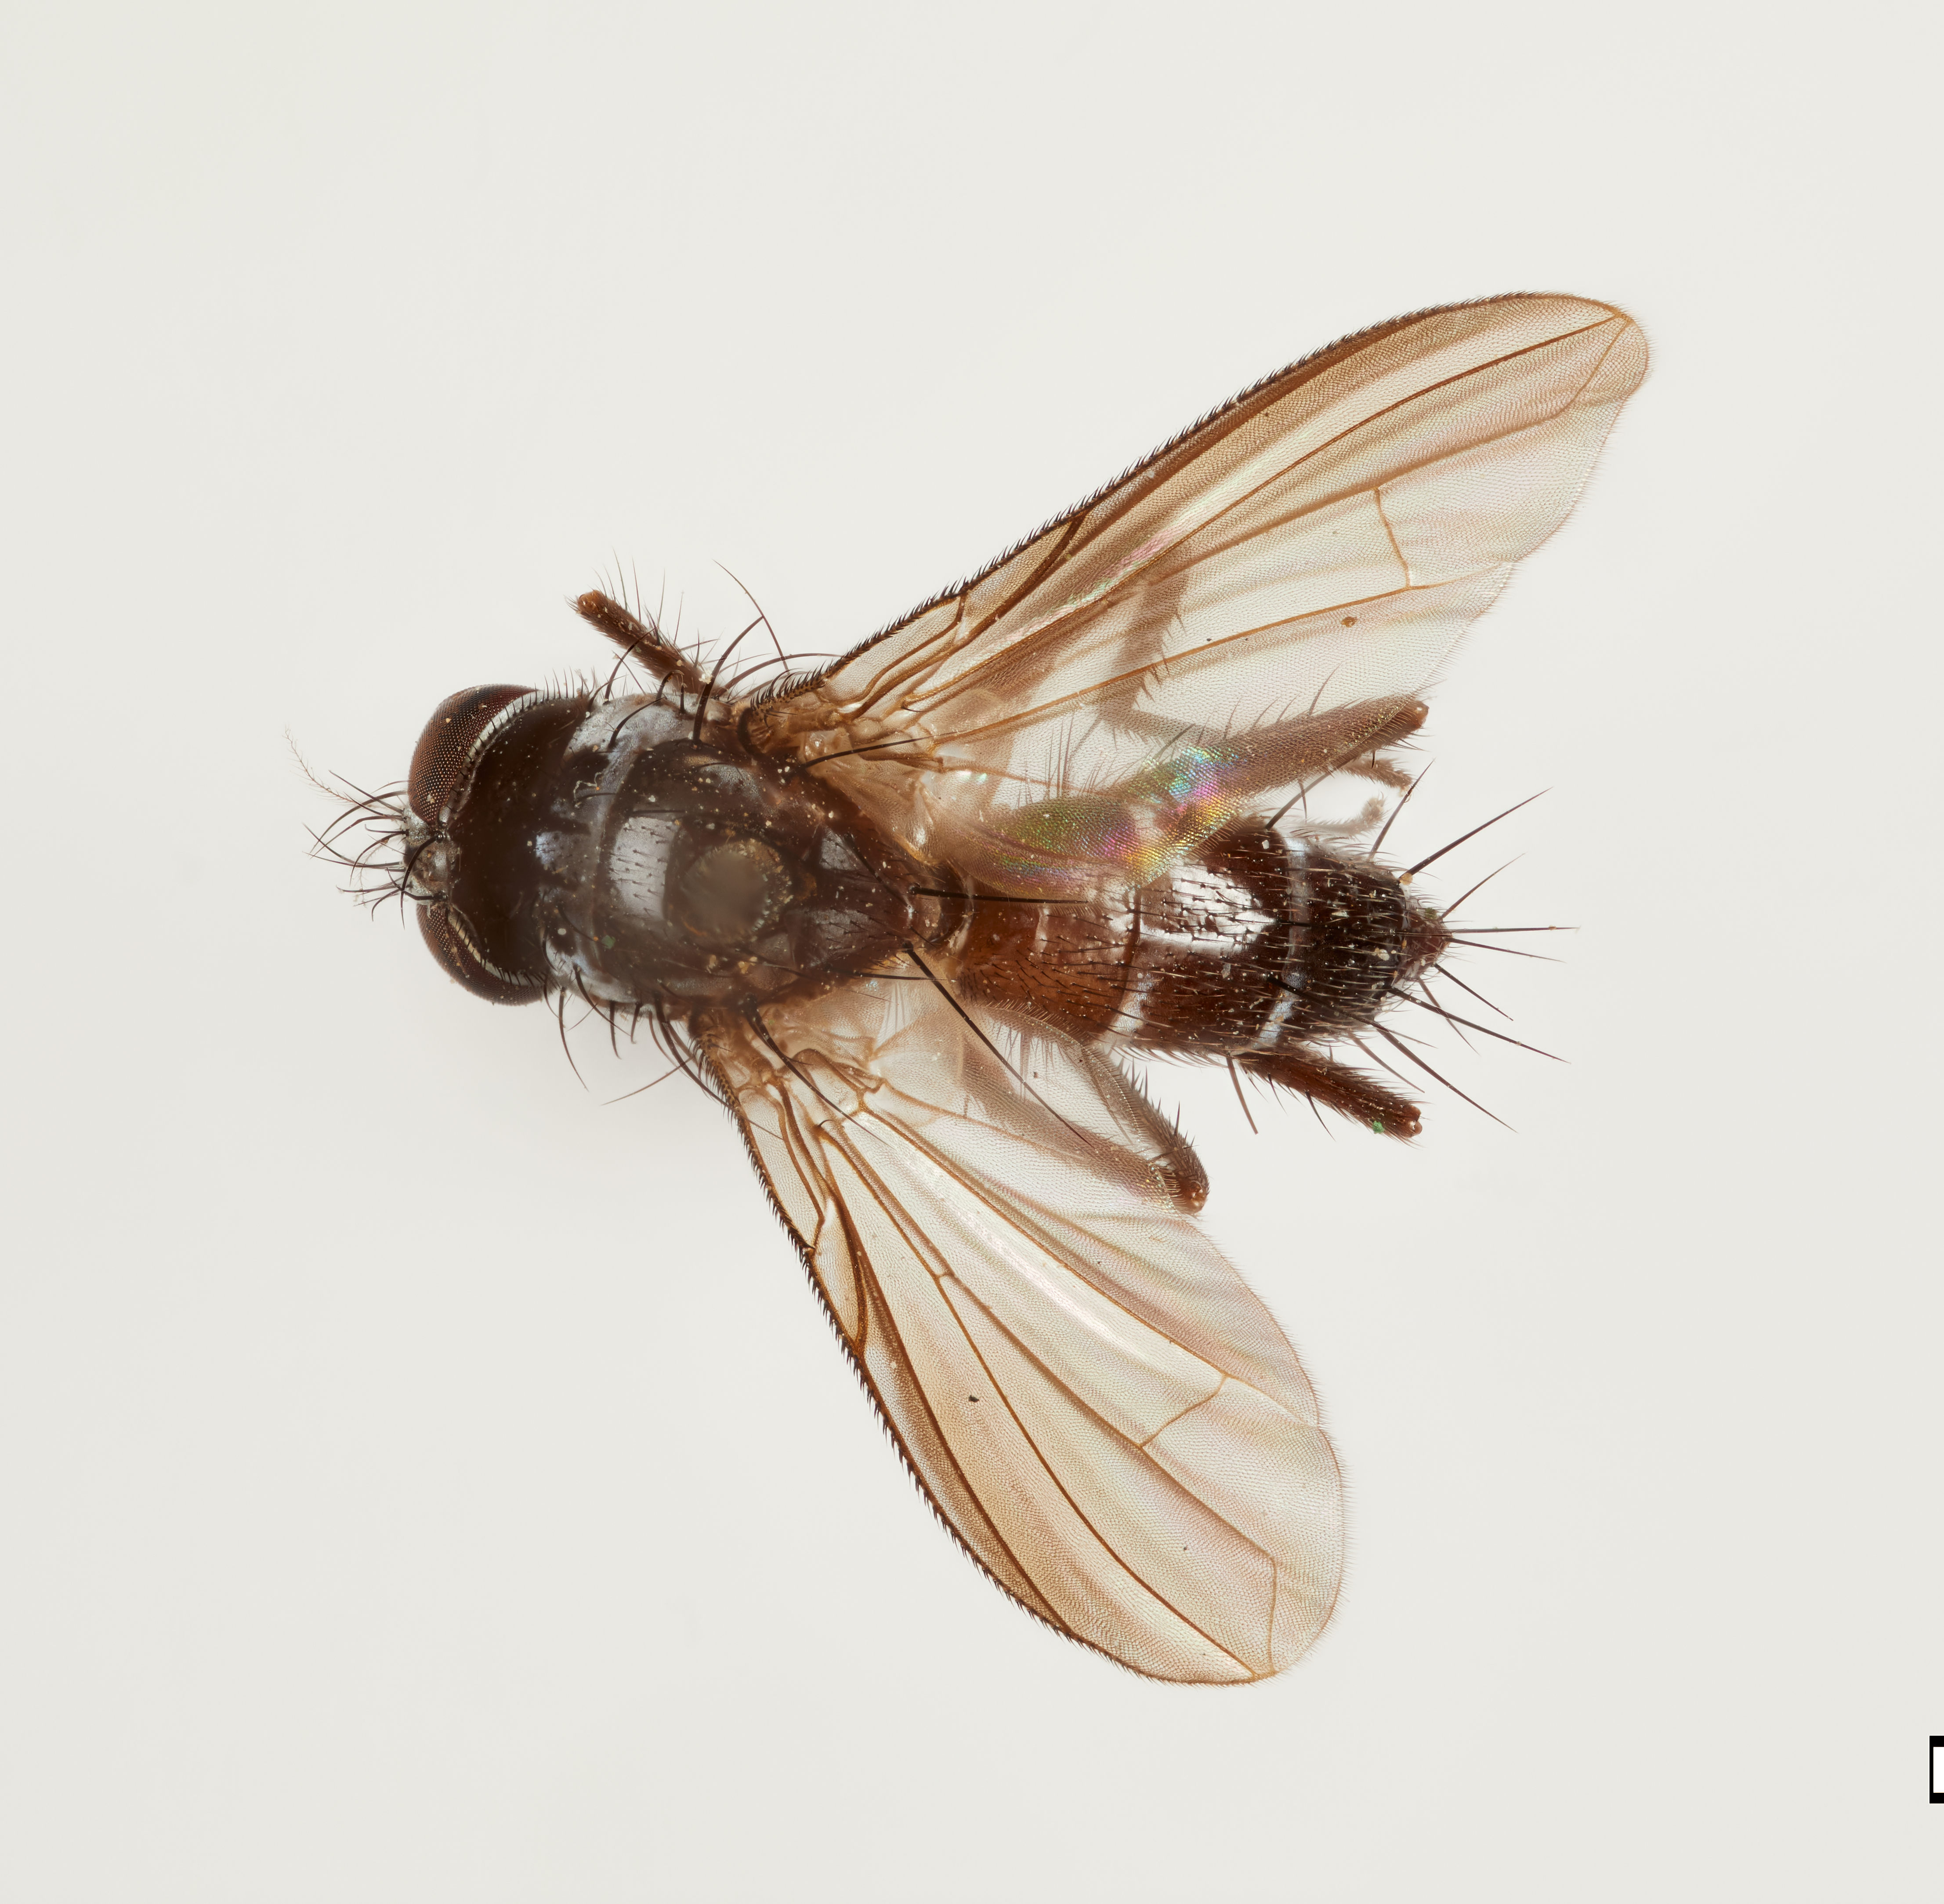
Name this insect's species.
Epiphyllophila yahuarmayana
